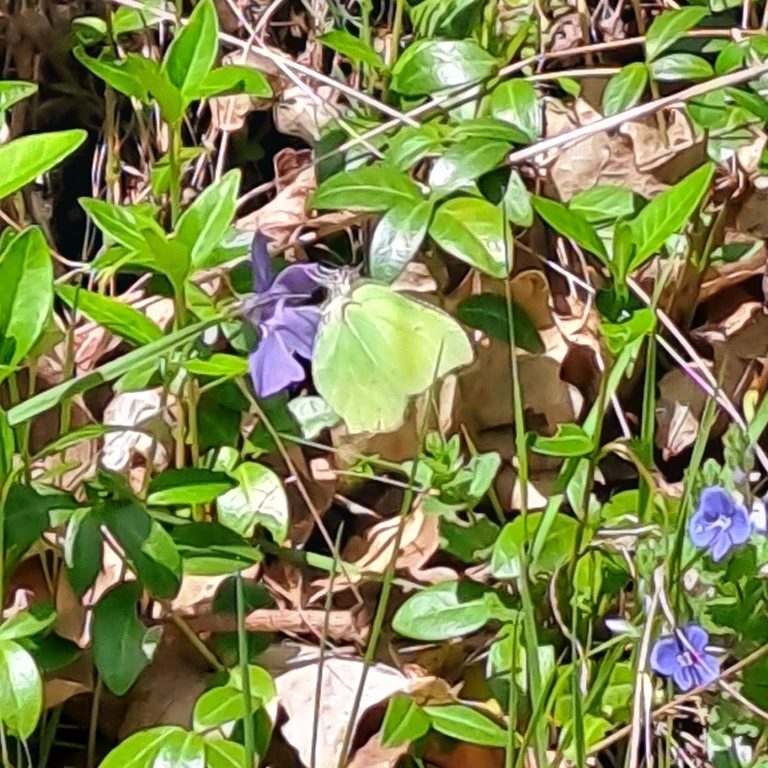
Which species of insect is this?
Gonepteryx rhamni
